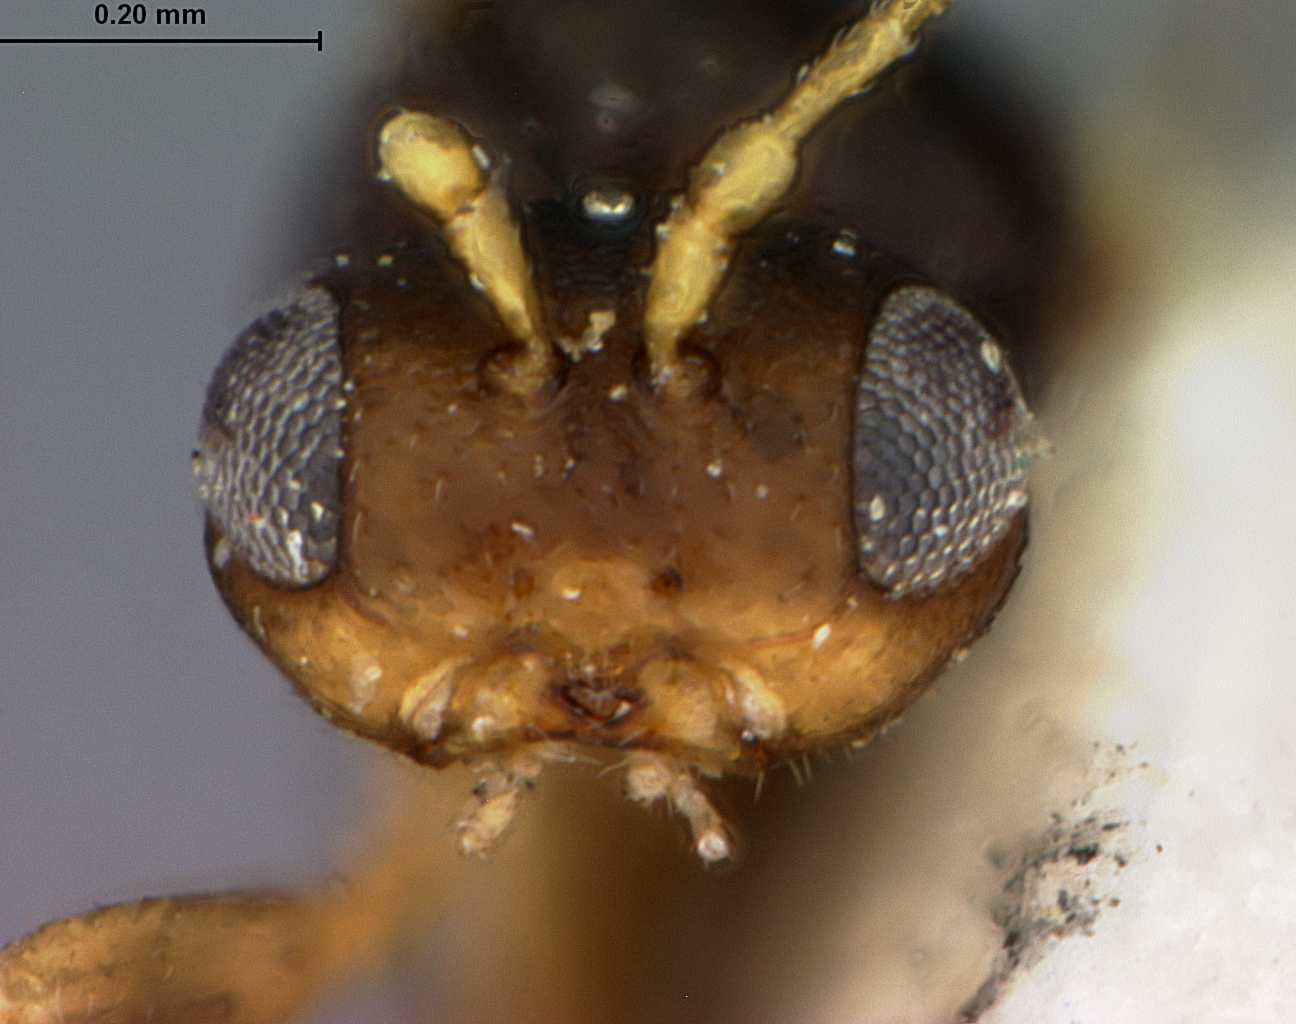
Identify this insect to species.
Callirhytis bipapillata
